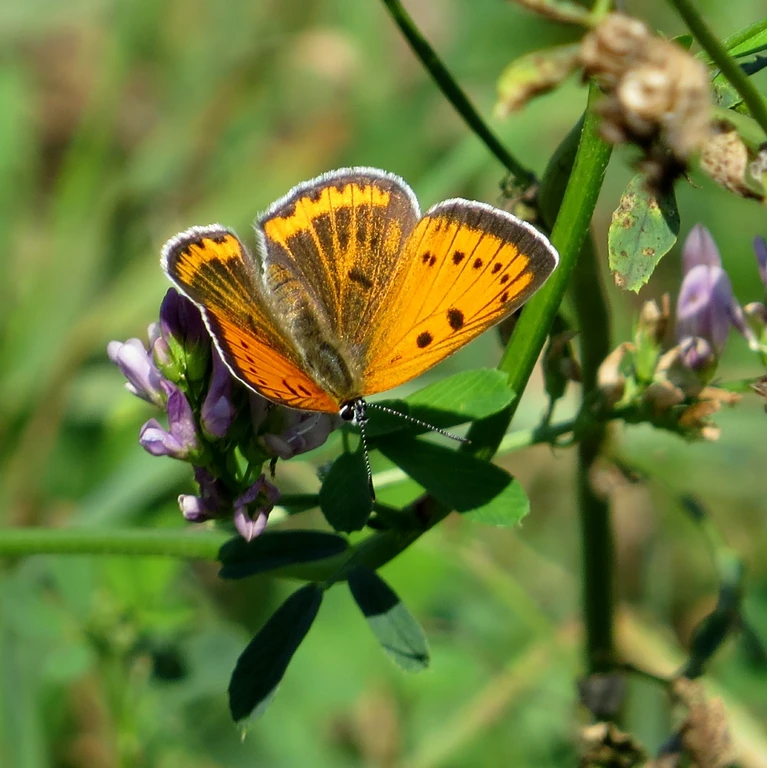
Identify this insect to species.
Lycaena dispar
